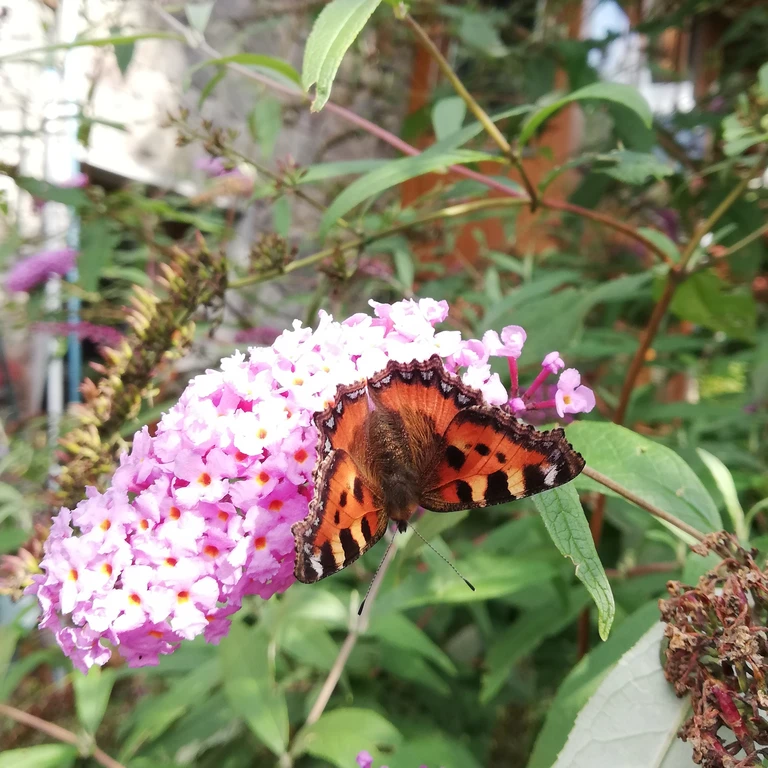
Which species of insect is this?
Aglais urticae
